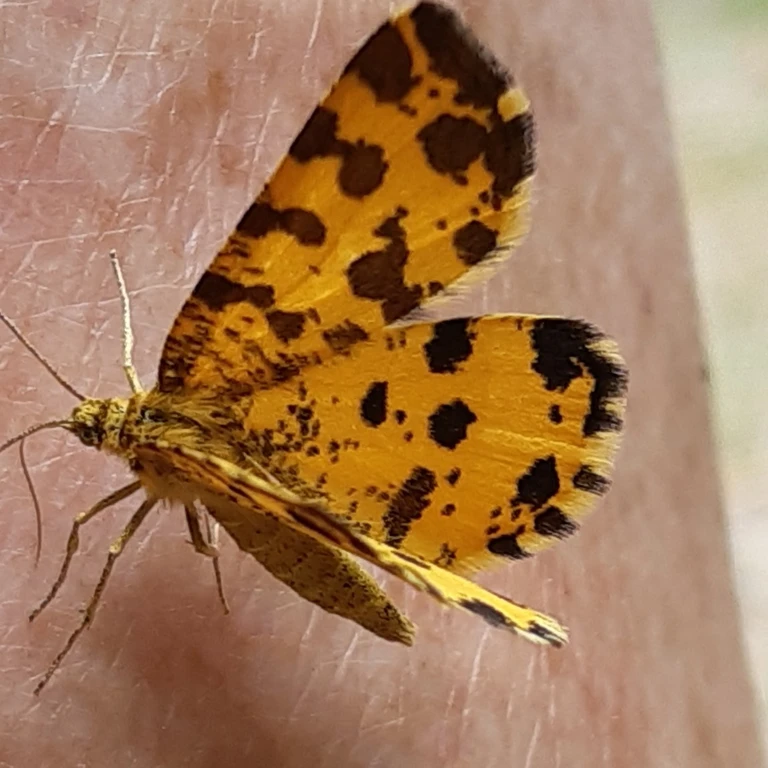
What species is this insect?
Pseudopanthera macularia
